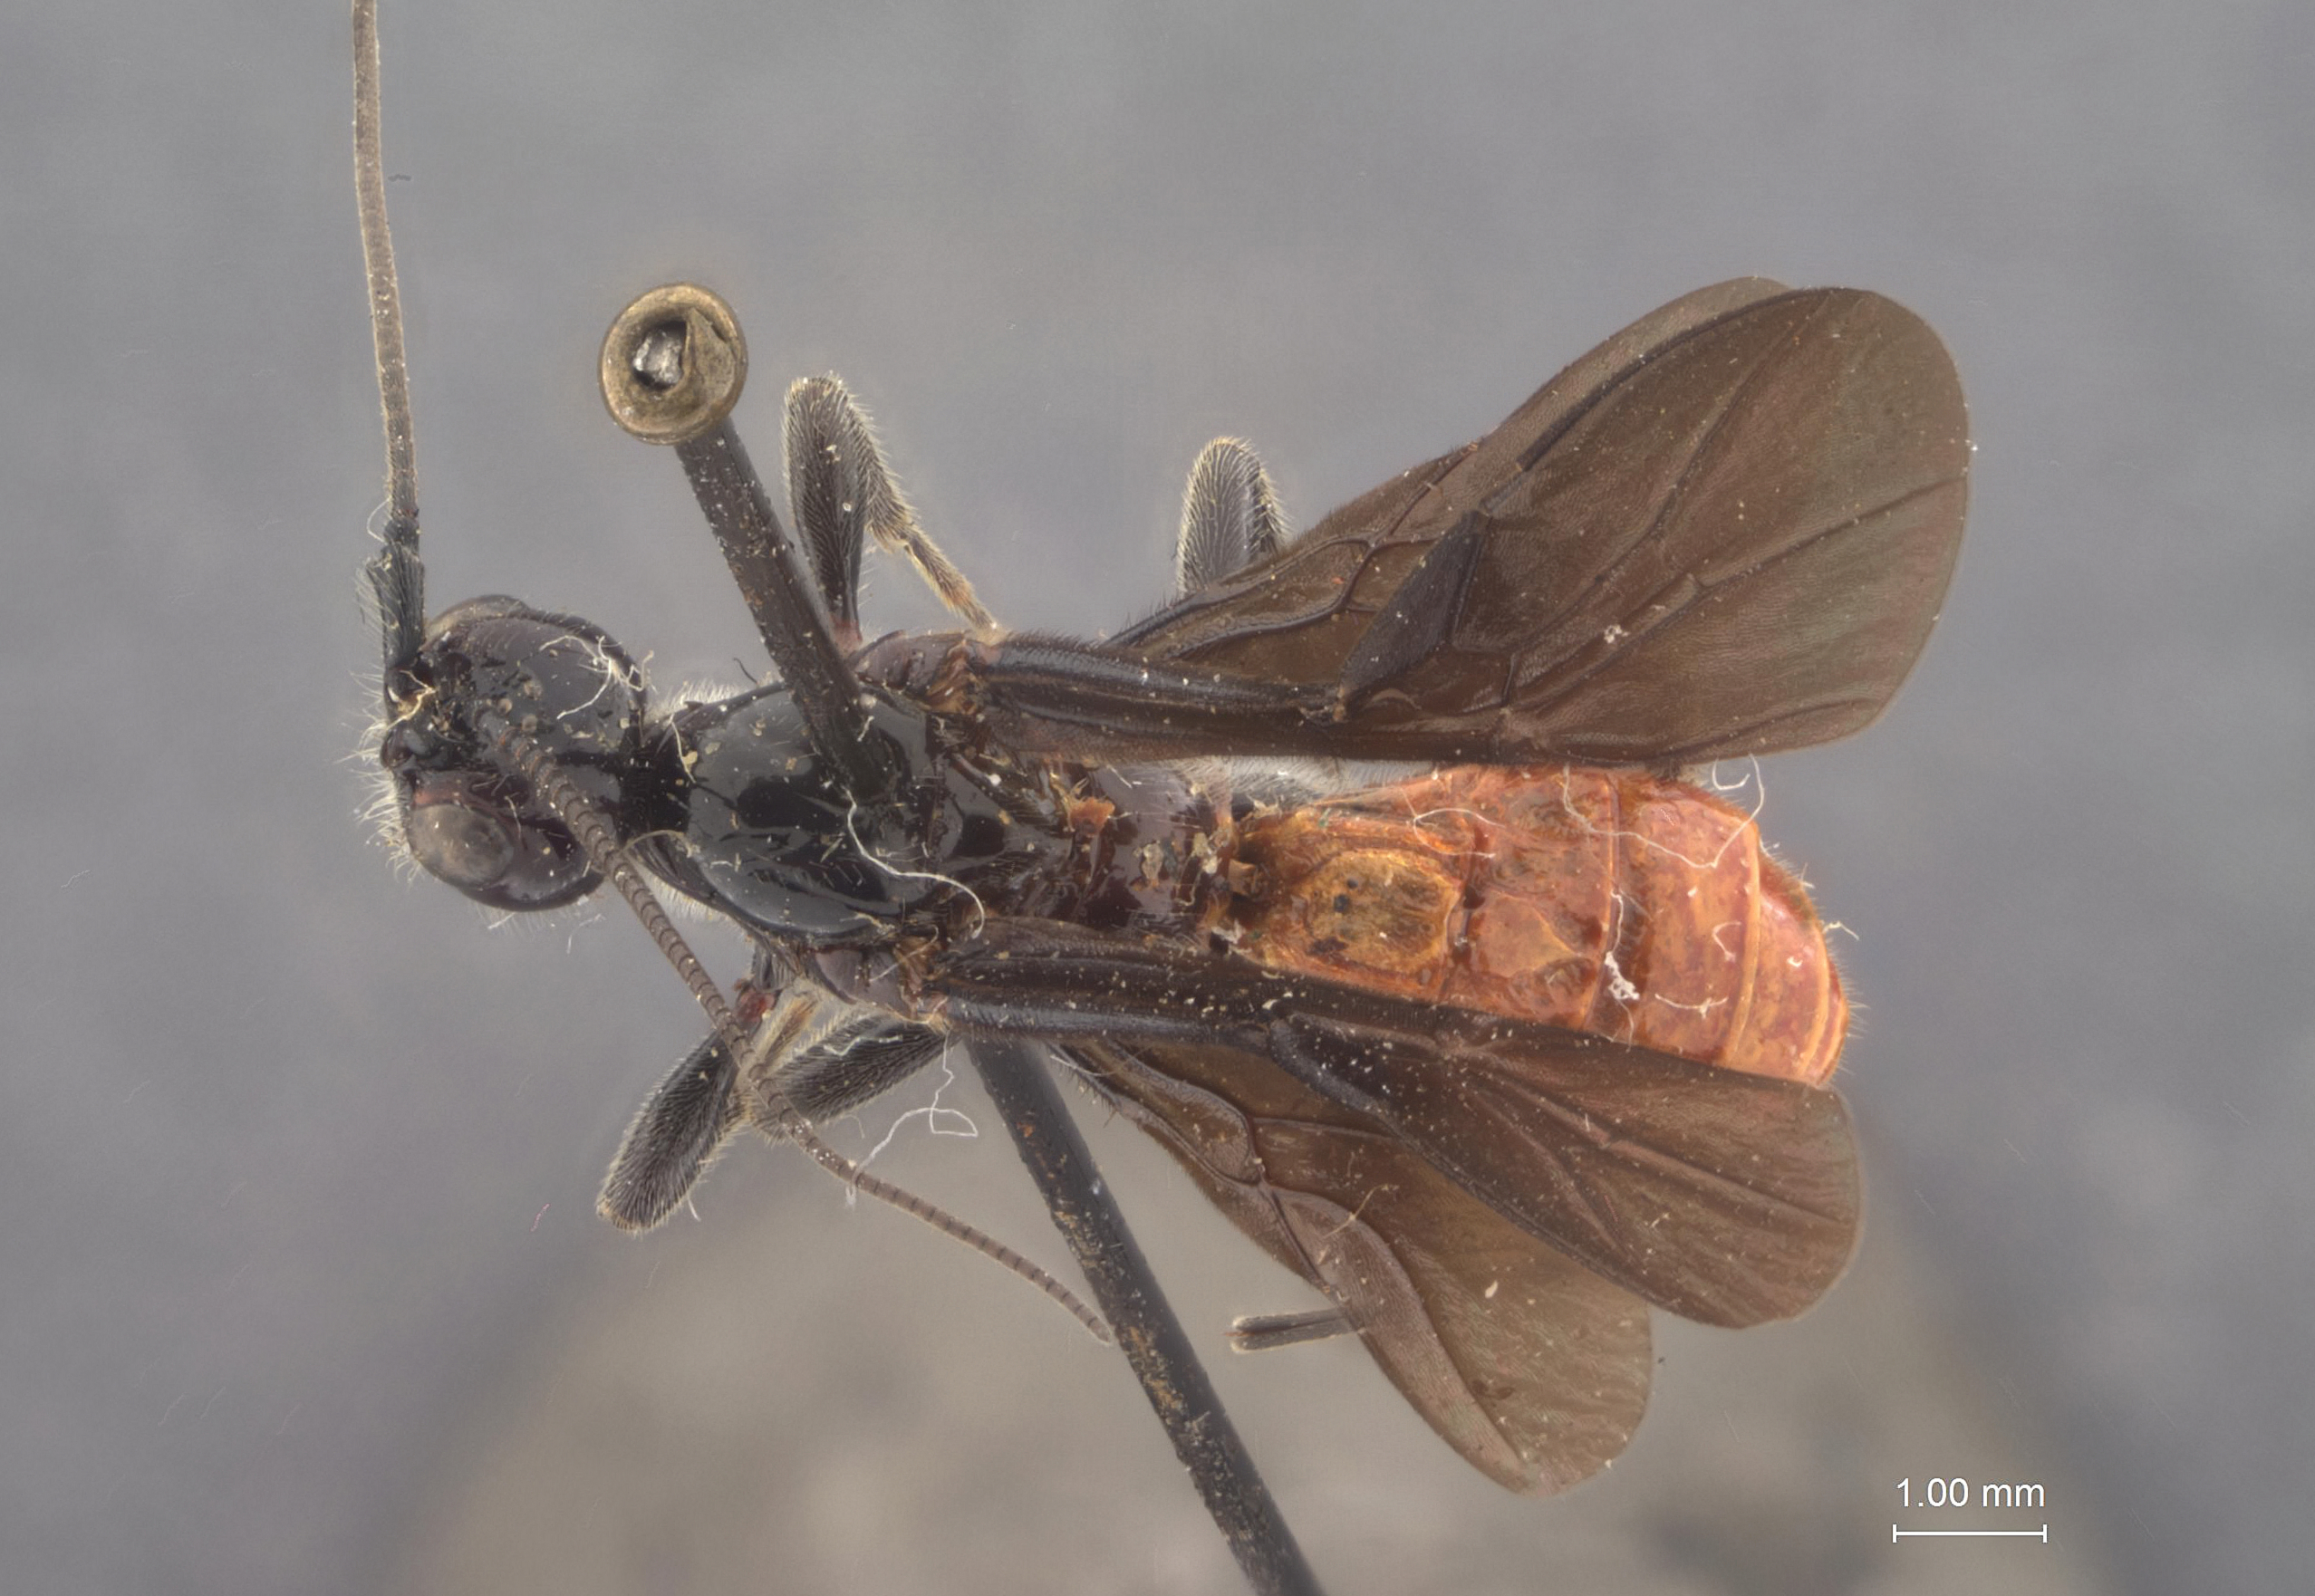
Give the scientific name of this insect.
Atanycolus impressifrons
